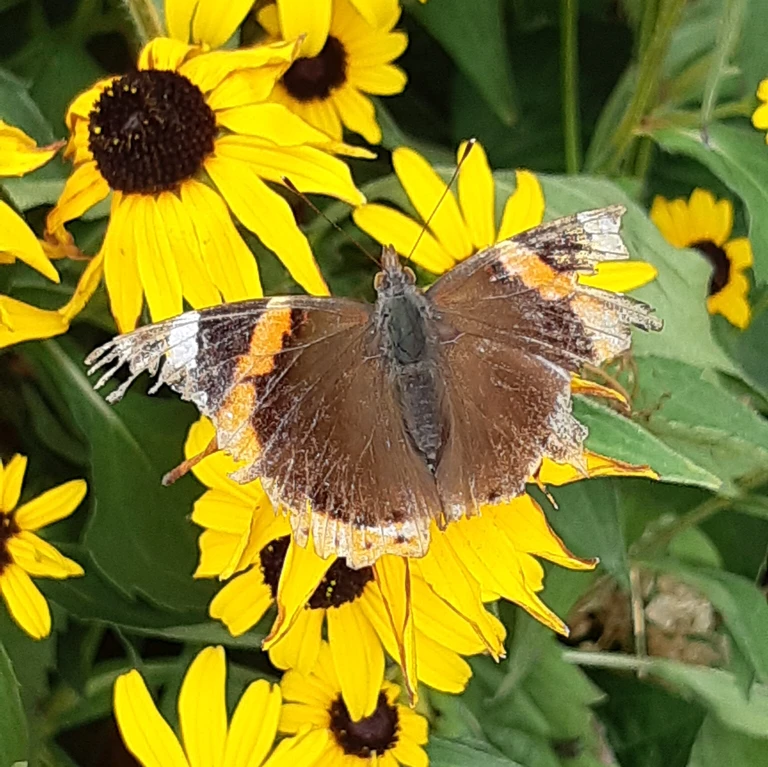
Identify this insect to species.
Vanessa atalanta
